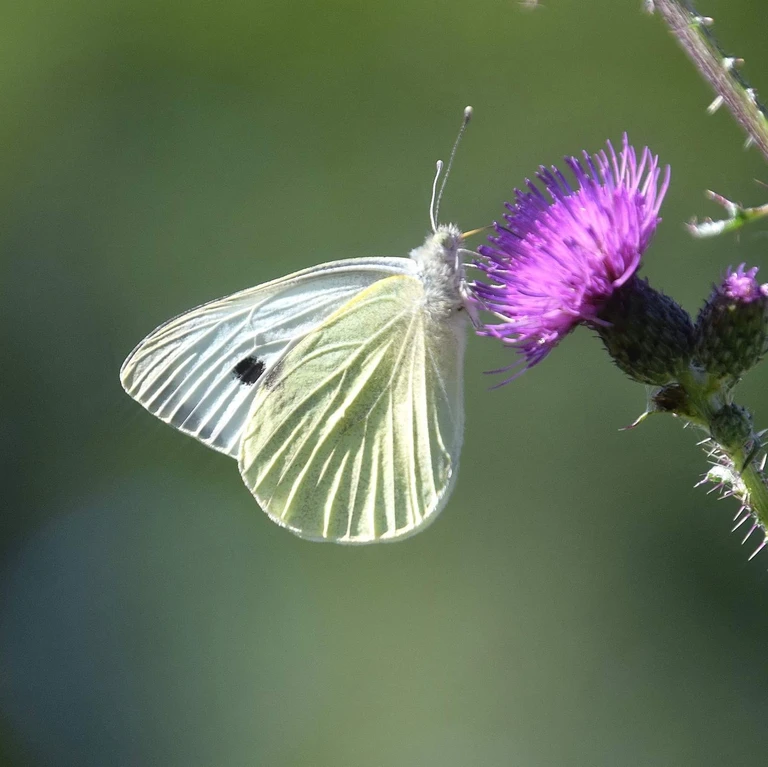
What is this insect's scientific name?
Pieris brassicae
